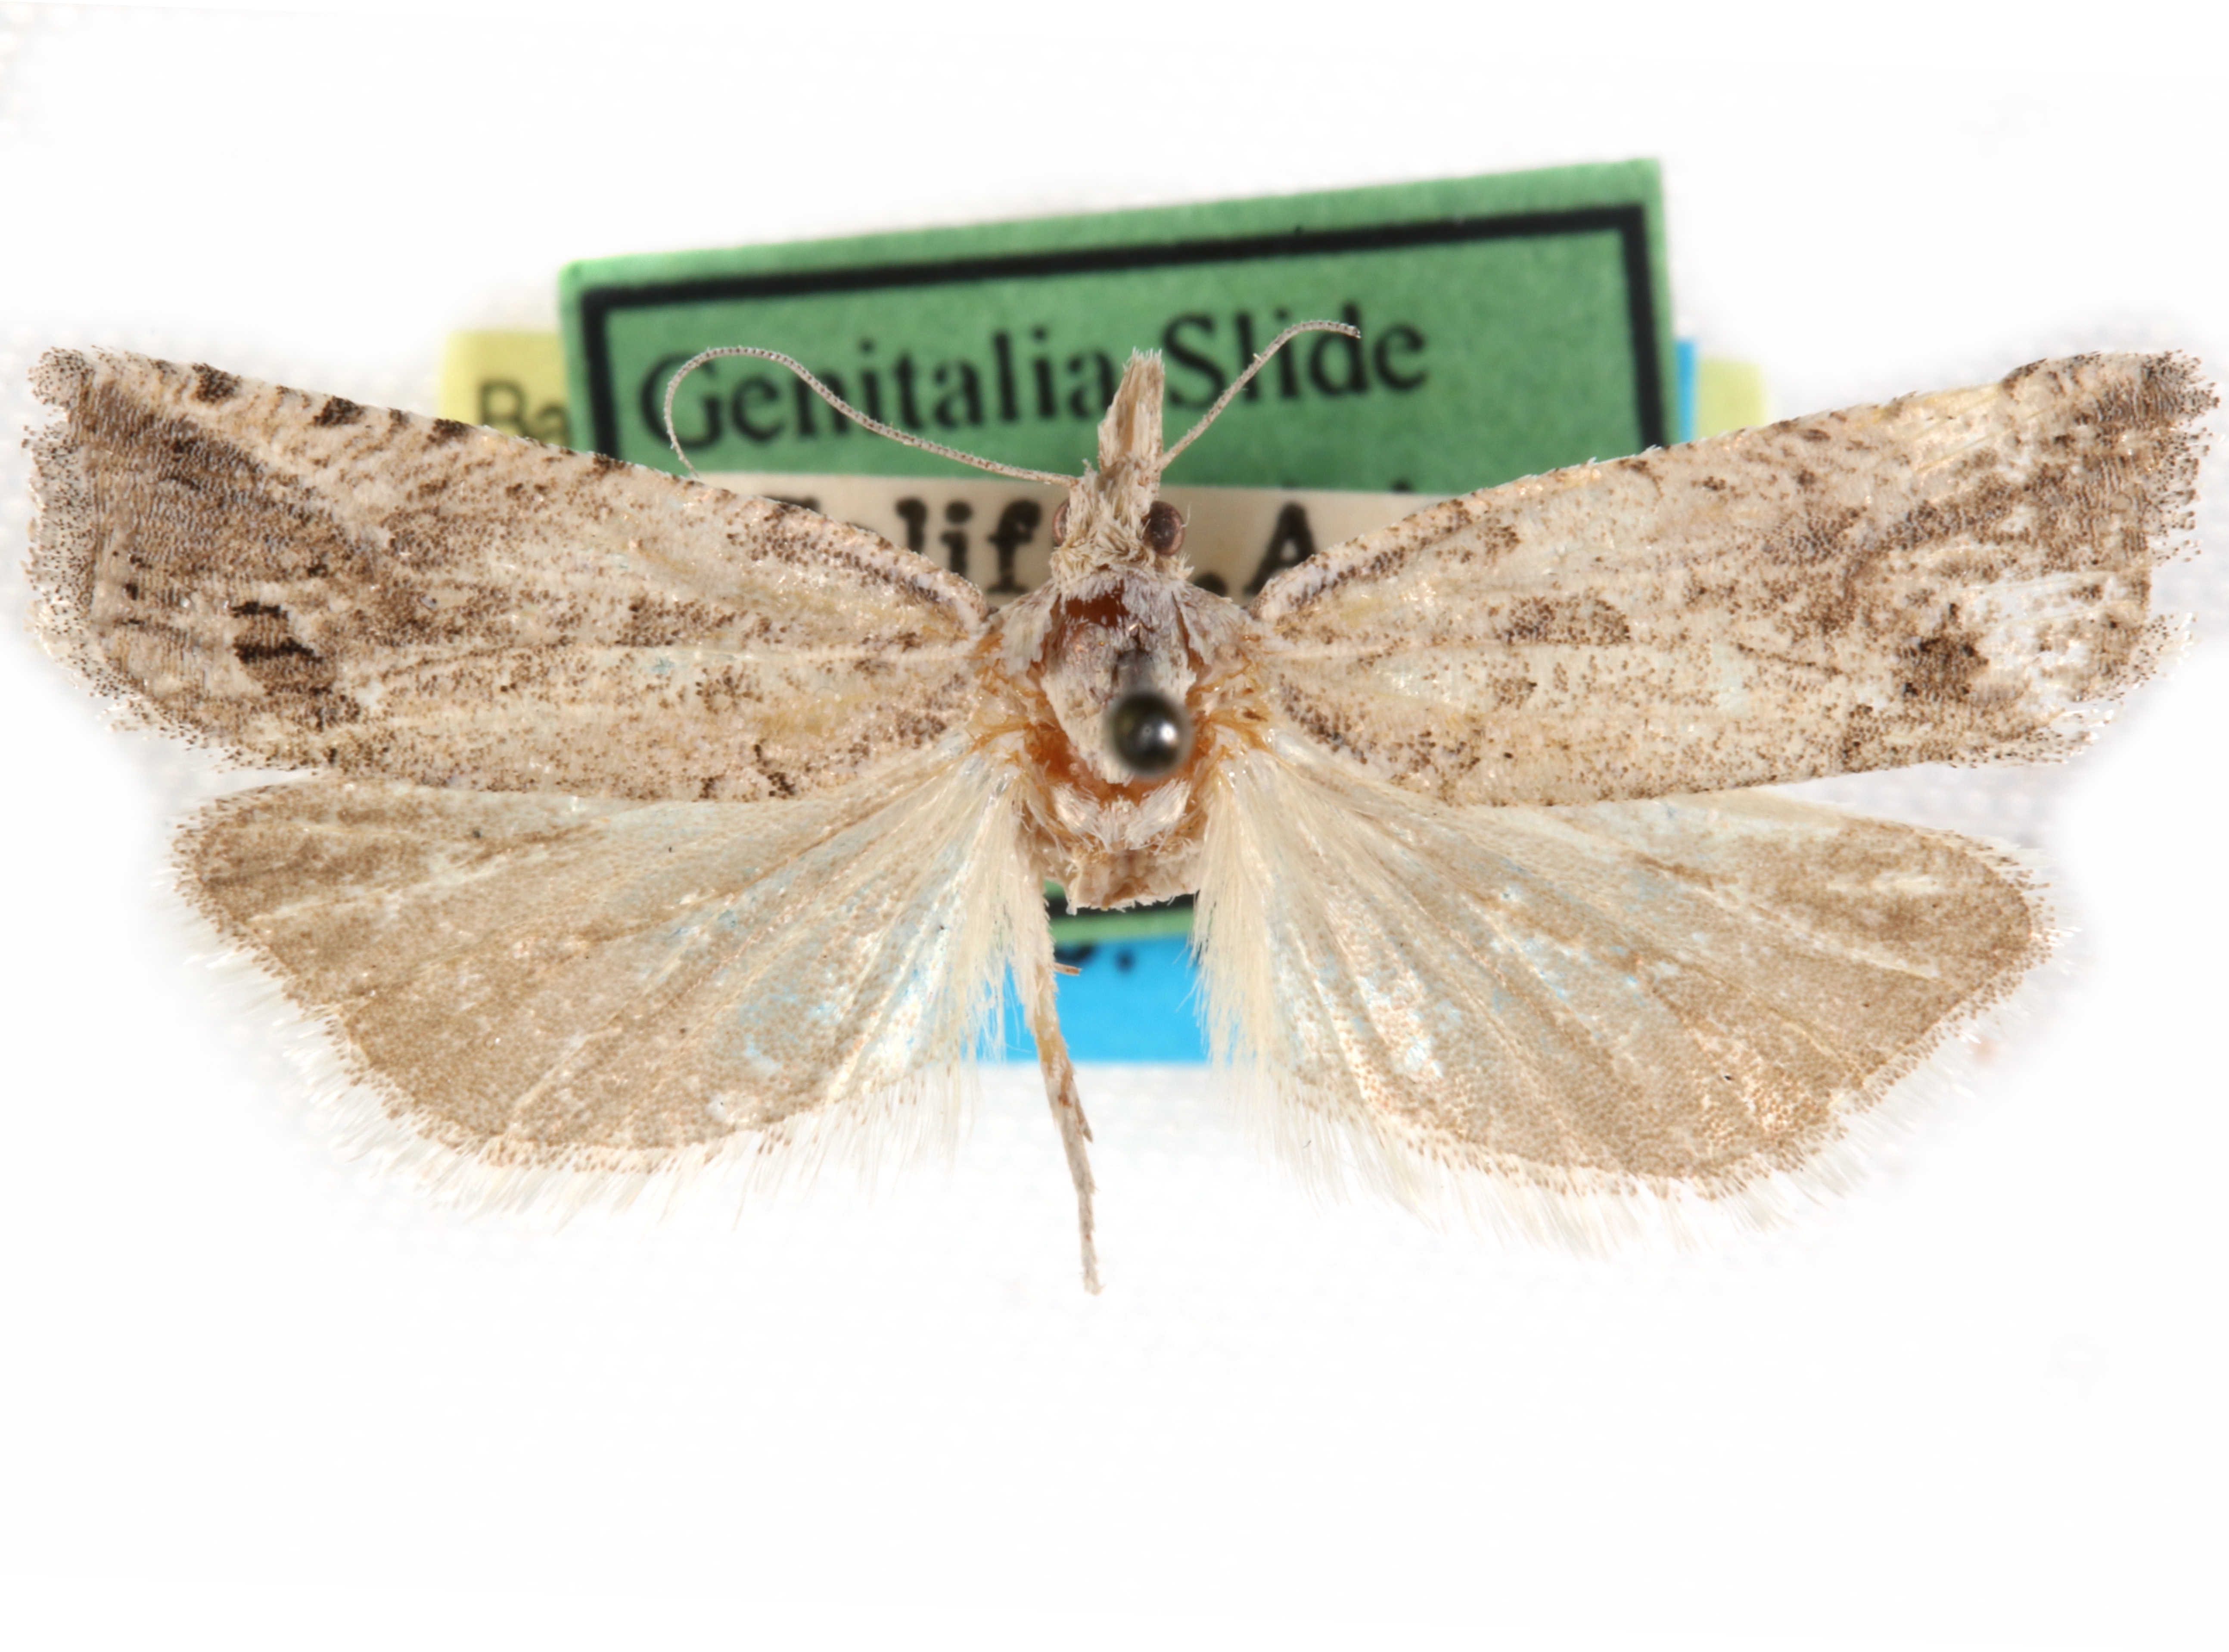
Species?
Pelochrista angelana
